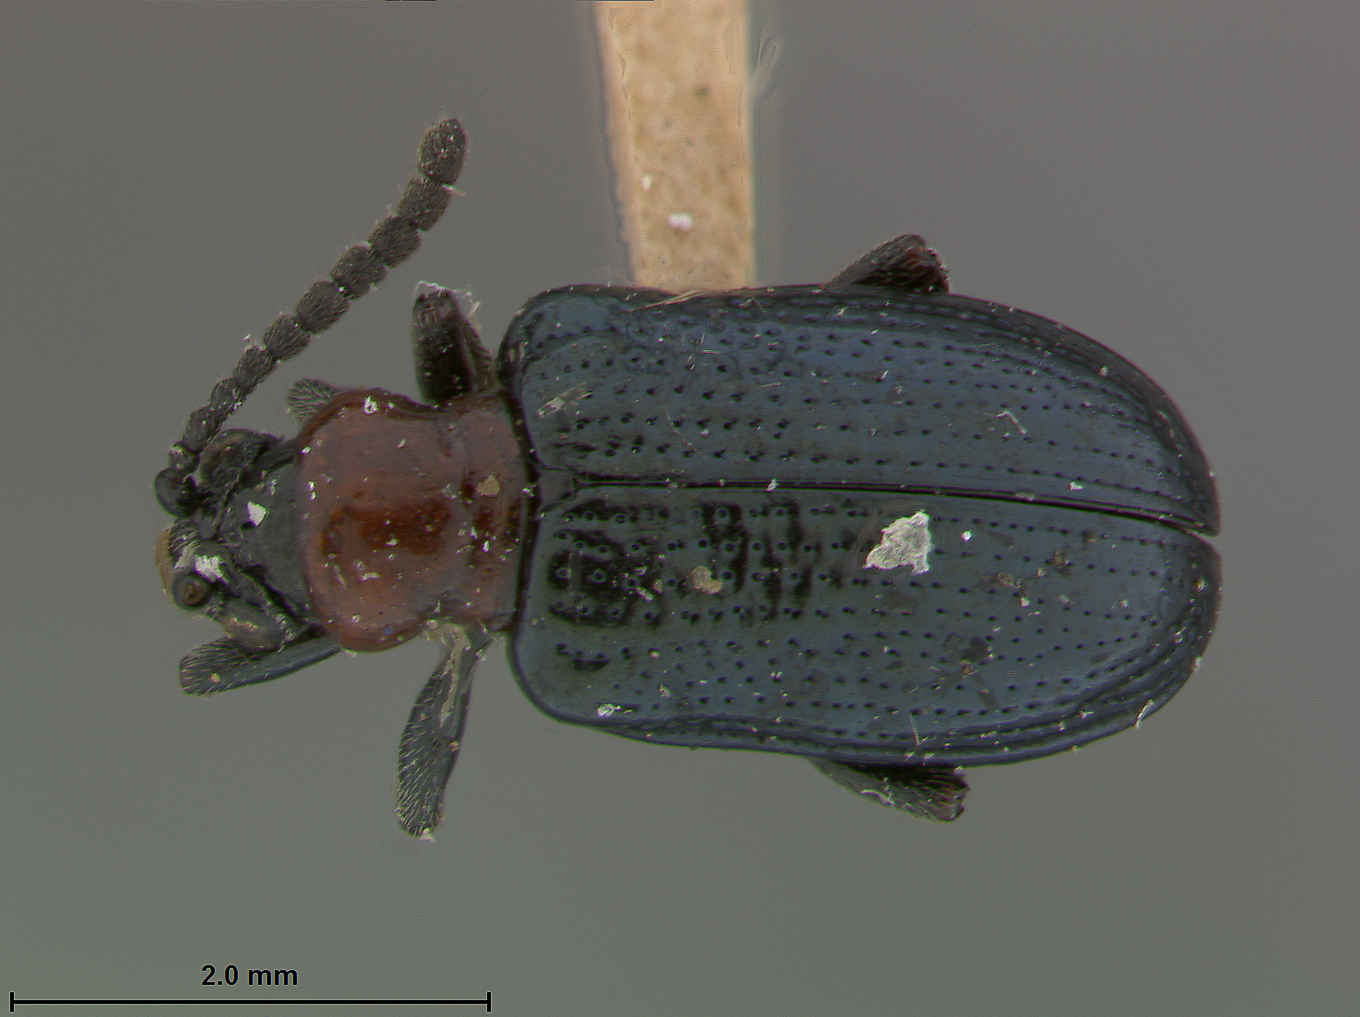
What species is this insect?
Lema collaris
